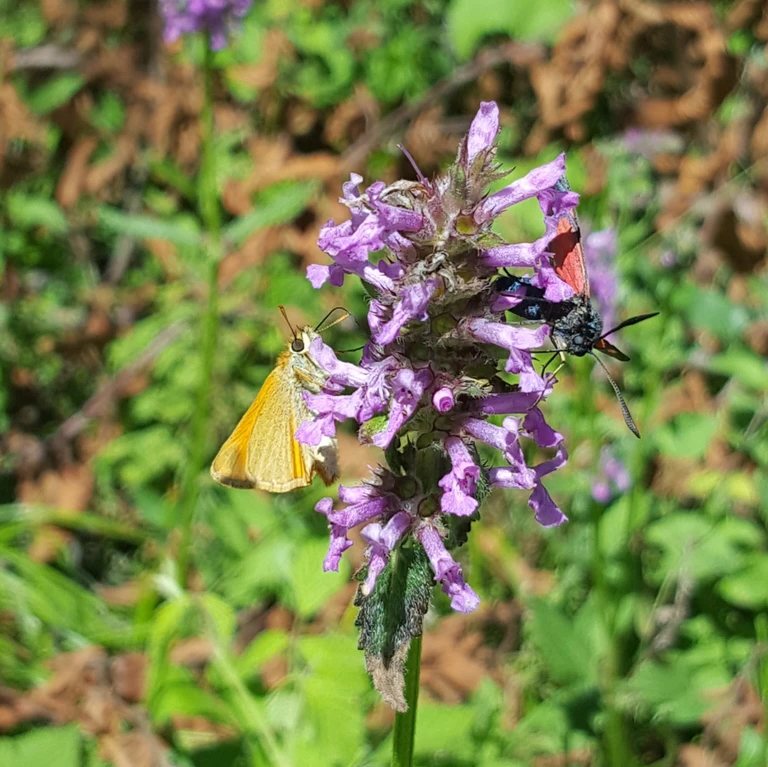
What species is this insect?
Thymelicus sylvestris
